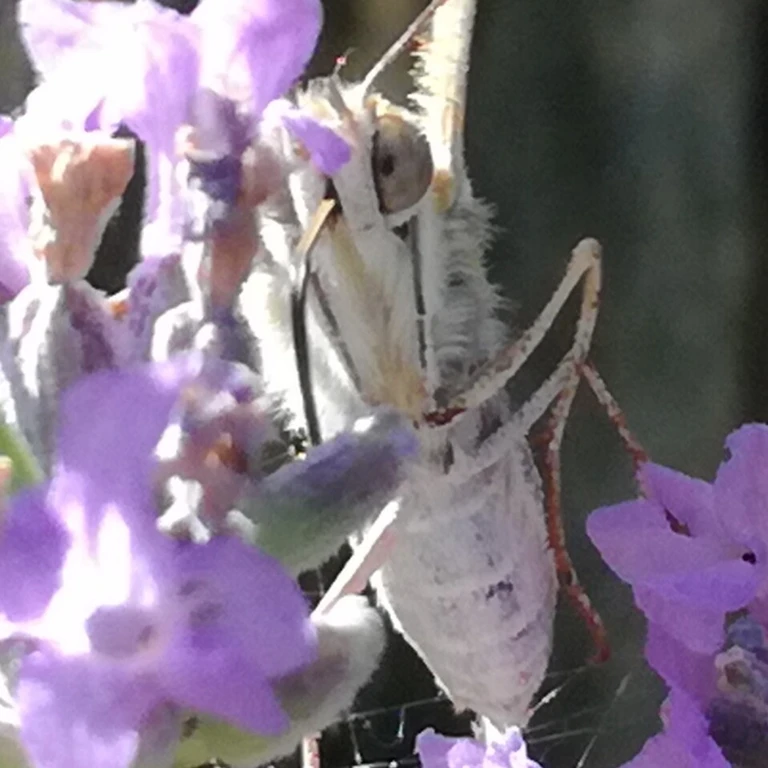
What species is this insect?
Vanessa cardui
